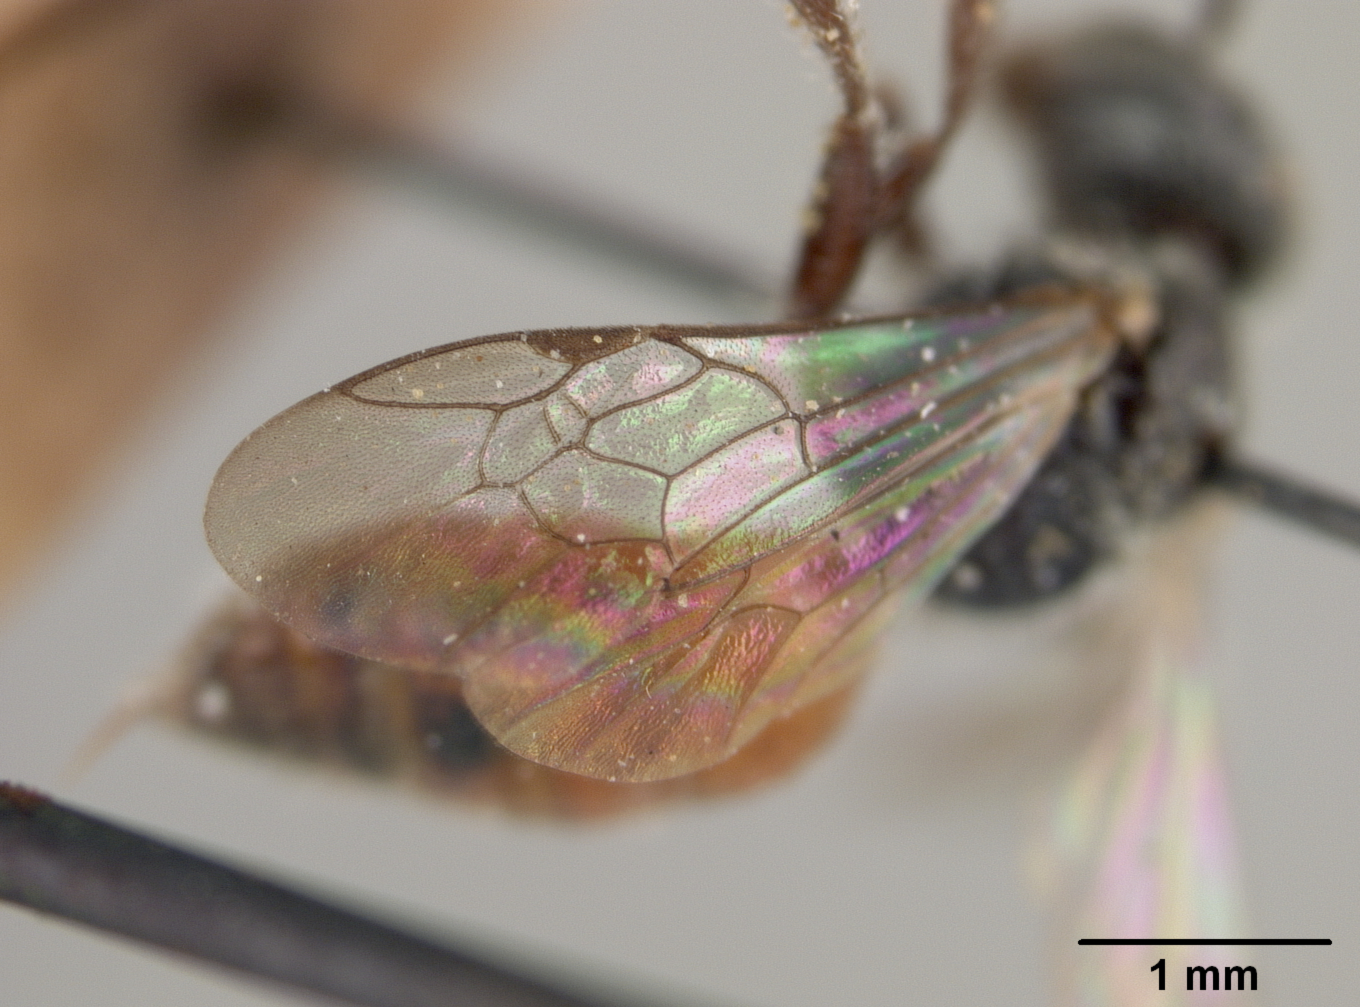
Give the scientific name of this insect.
Sphecodes exaltus
